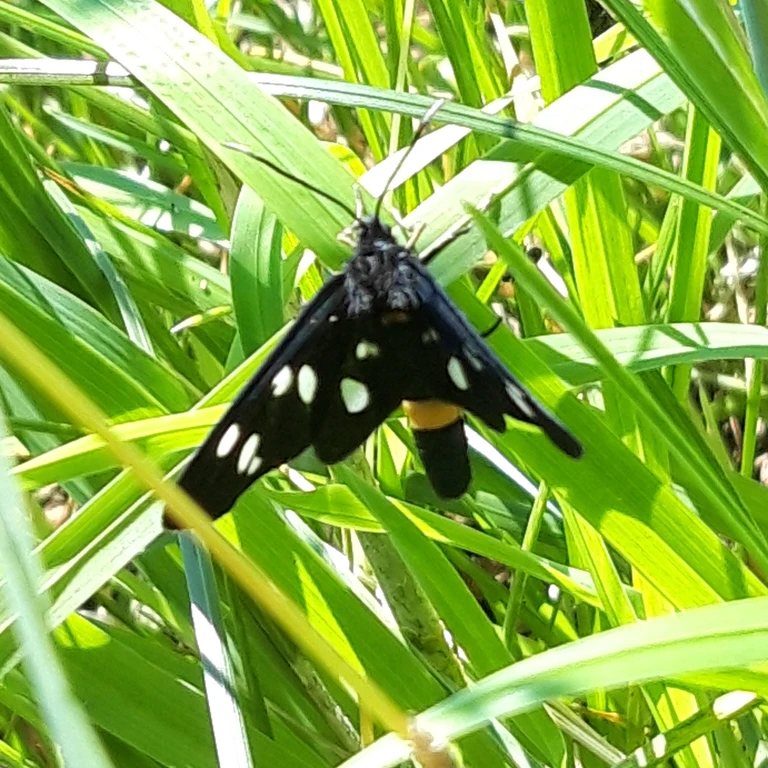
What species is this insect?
Amata phegea
